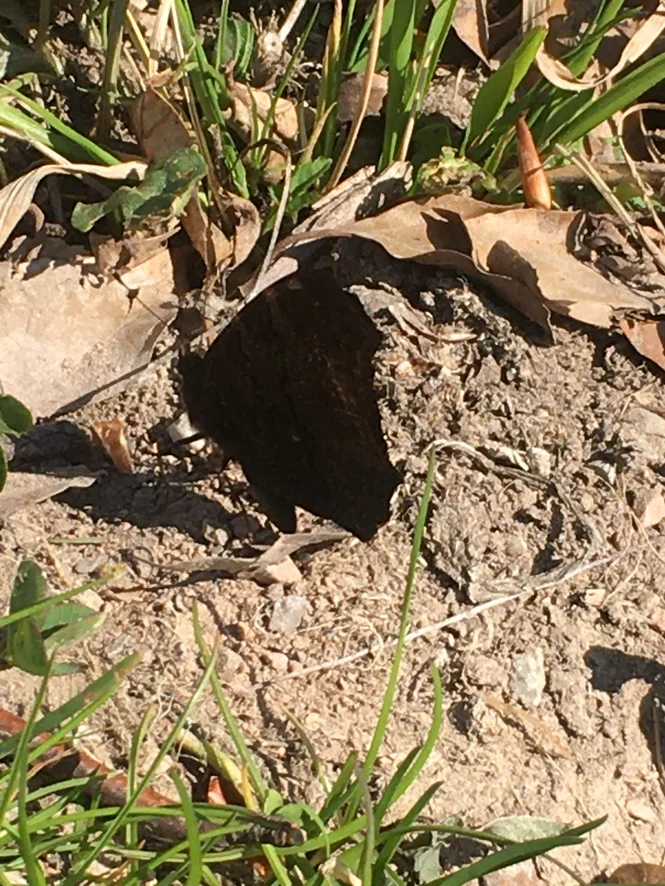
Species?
Aglais io
